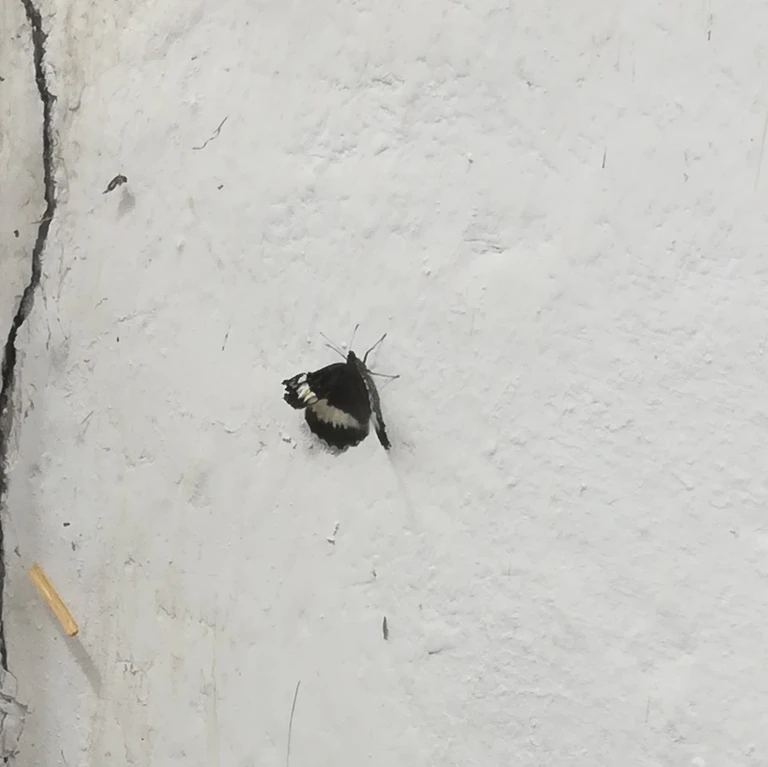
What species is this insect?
Brintesia circe
